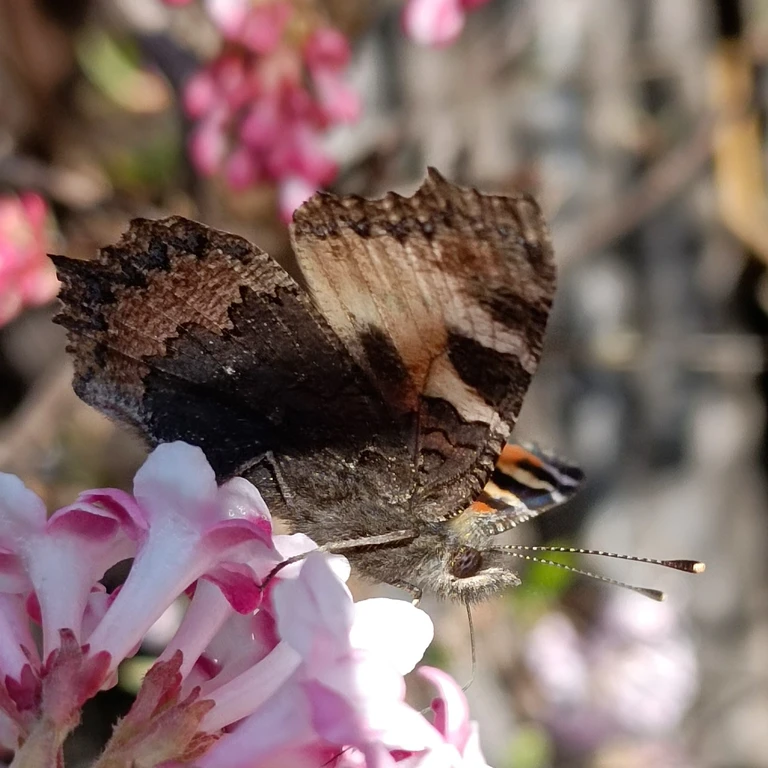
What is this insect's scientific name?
Aglais urticae
